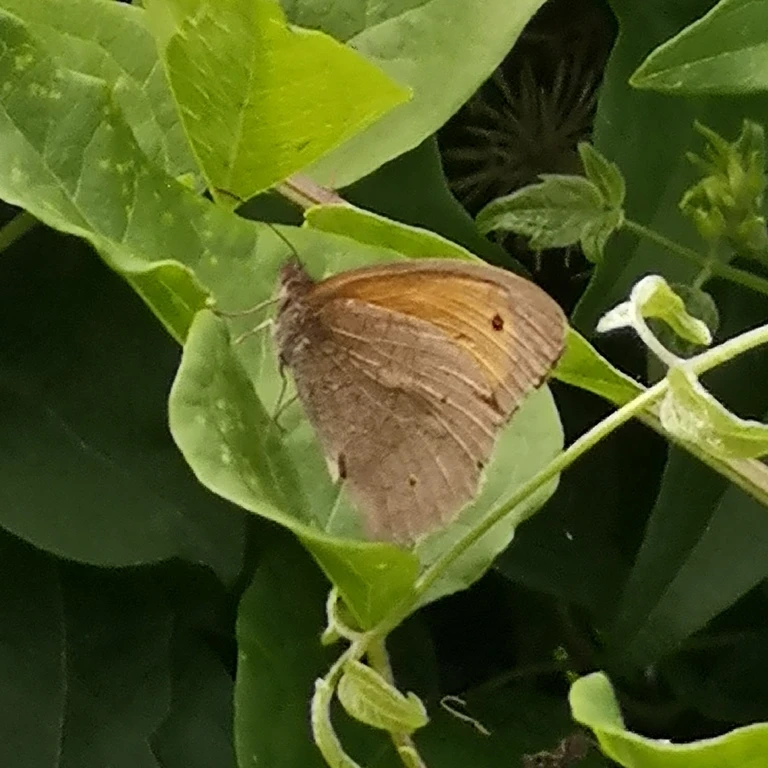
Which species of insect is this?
Maniola jurtina
